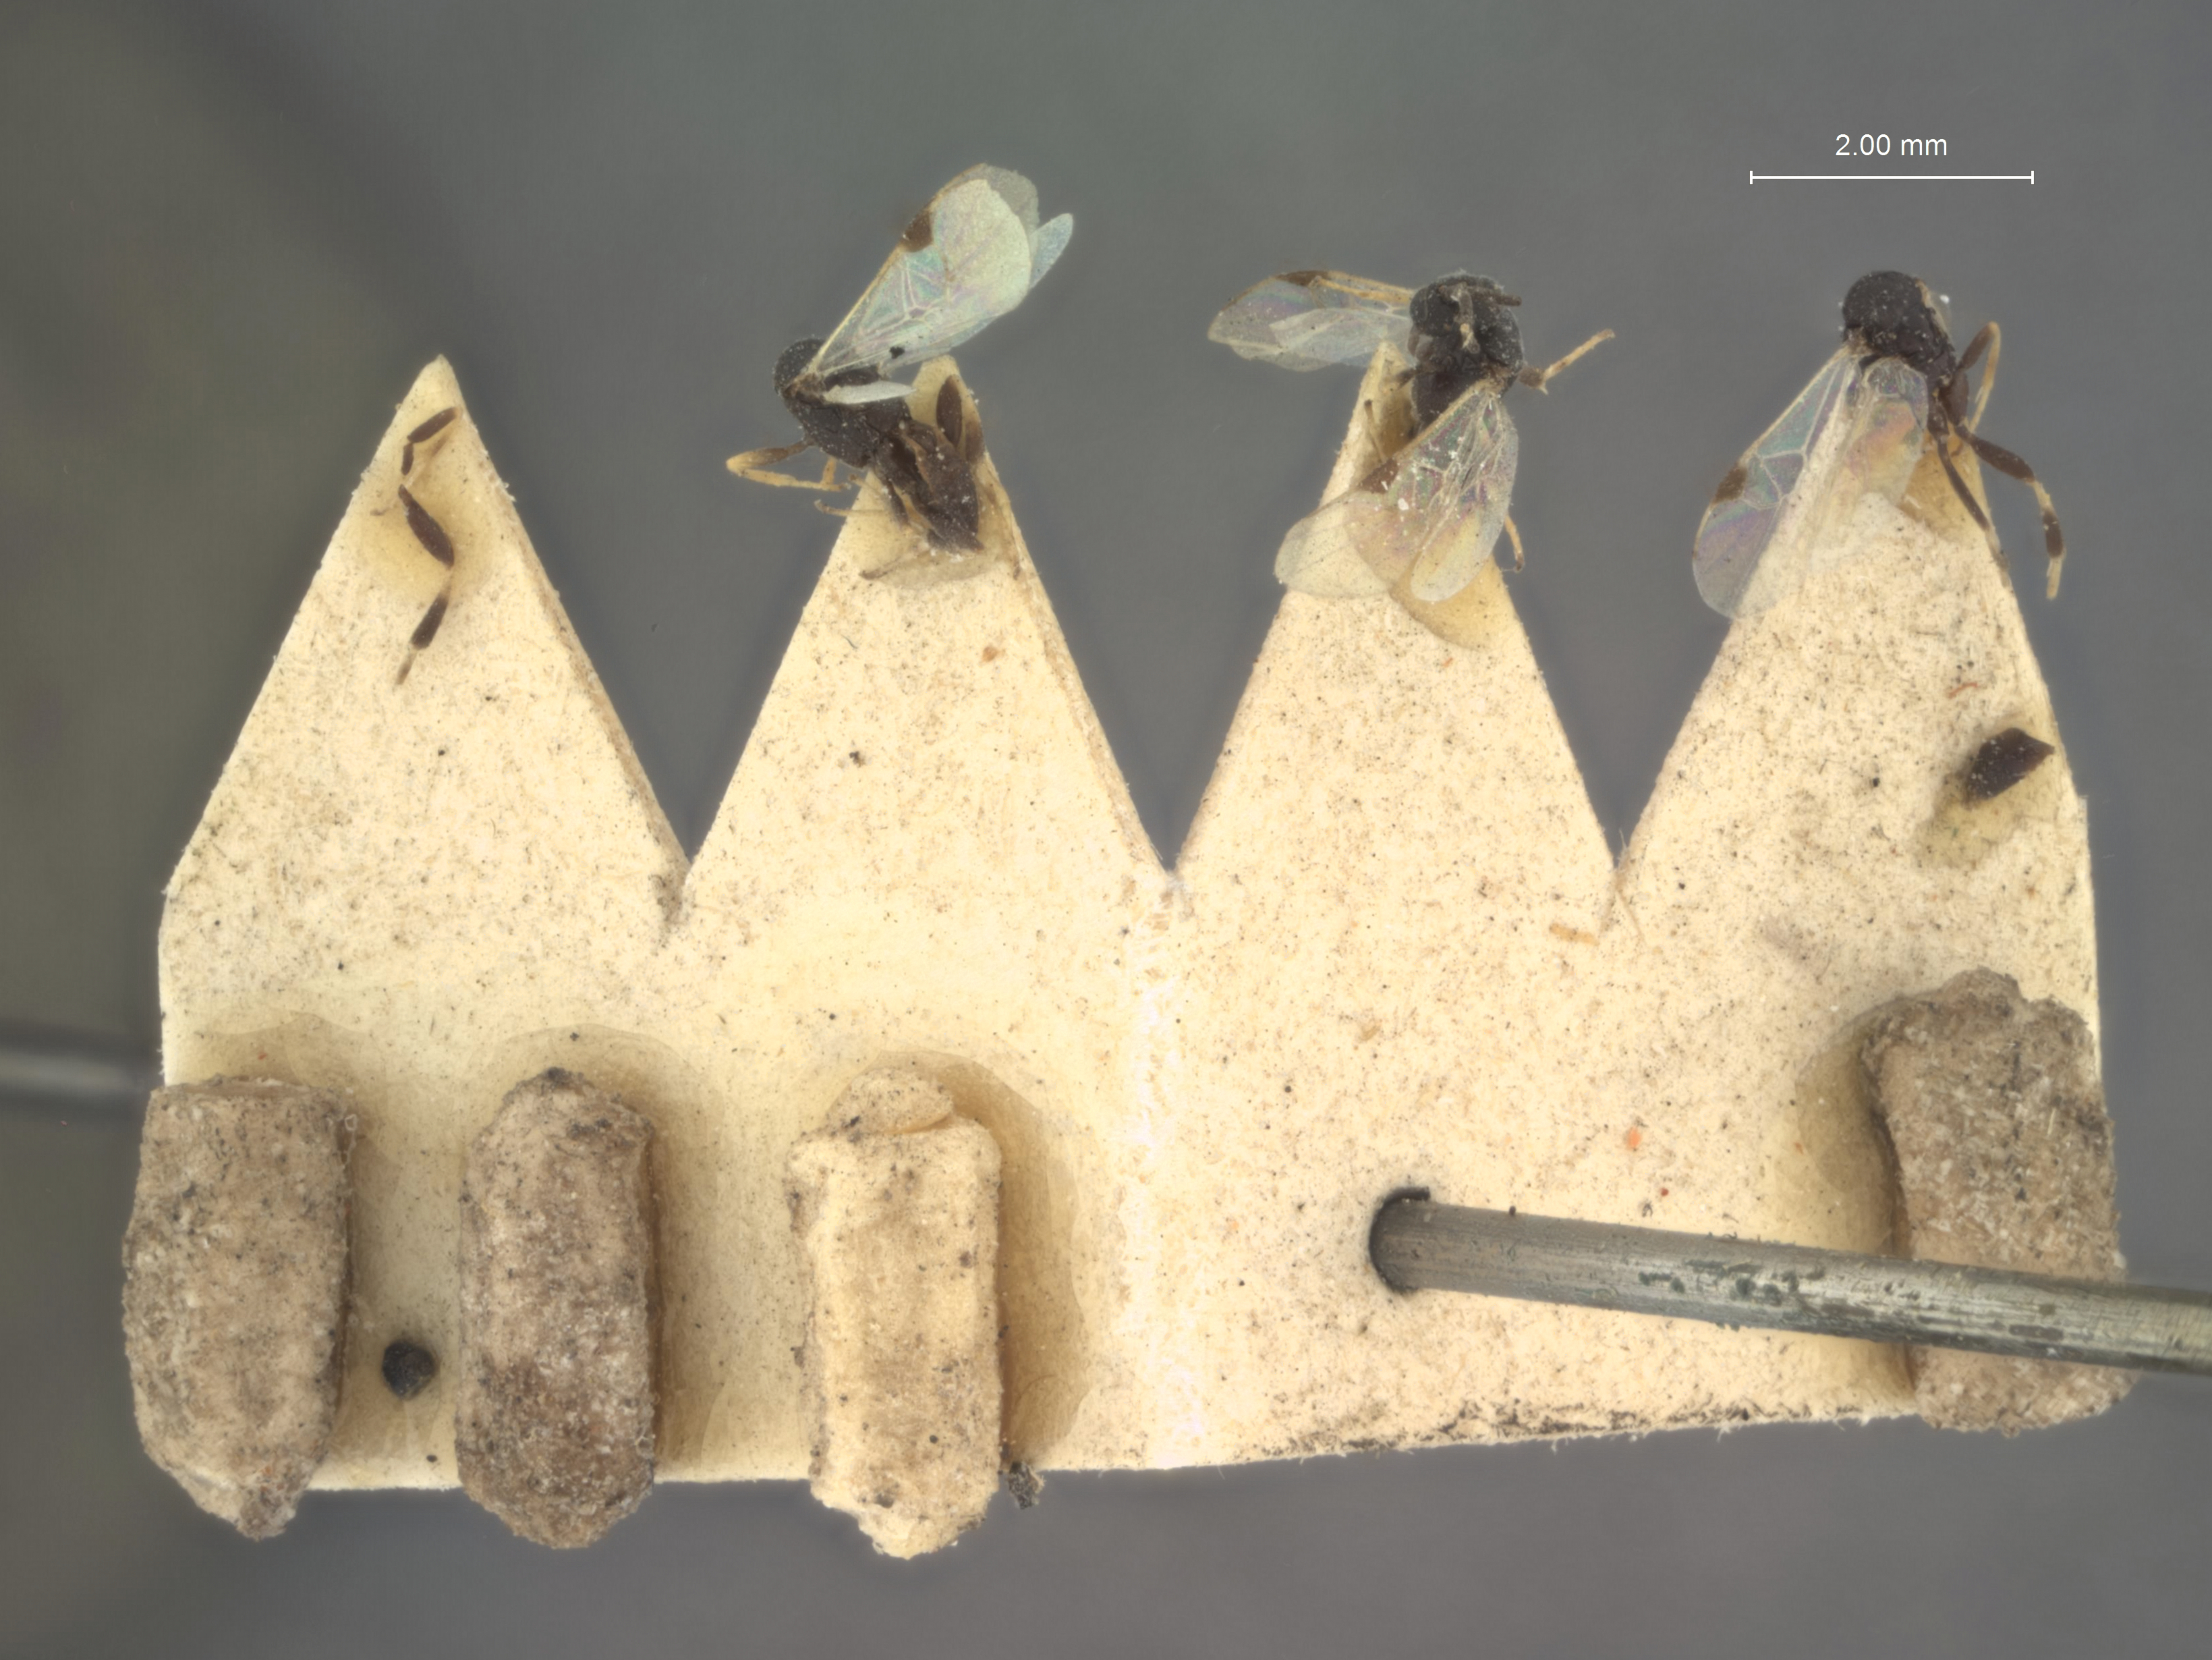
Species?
Apanteles cassianus
